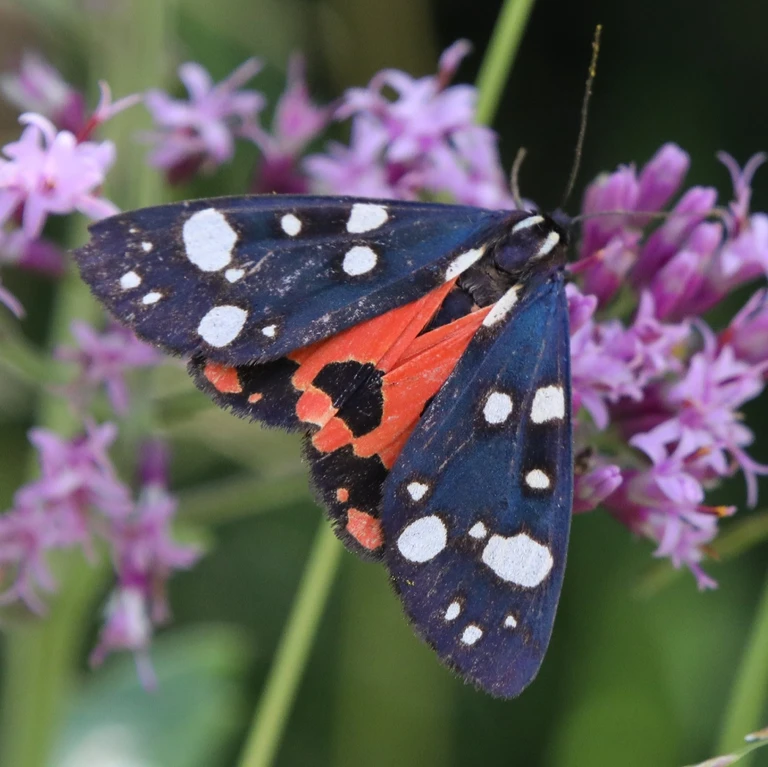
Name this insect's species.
Callimorpha dominula
